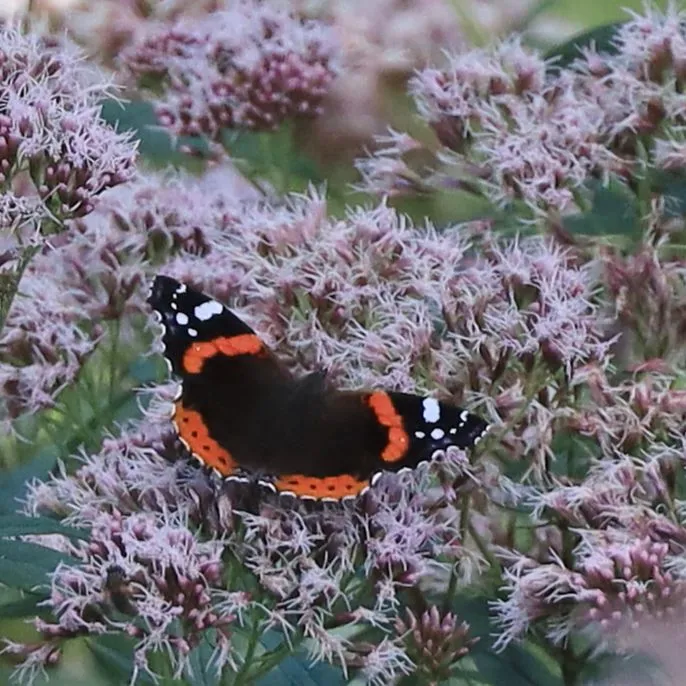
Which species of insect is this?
Vanessa atalanta
